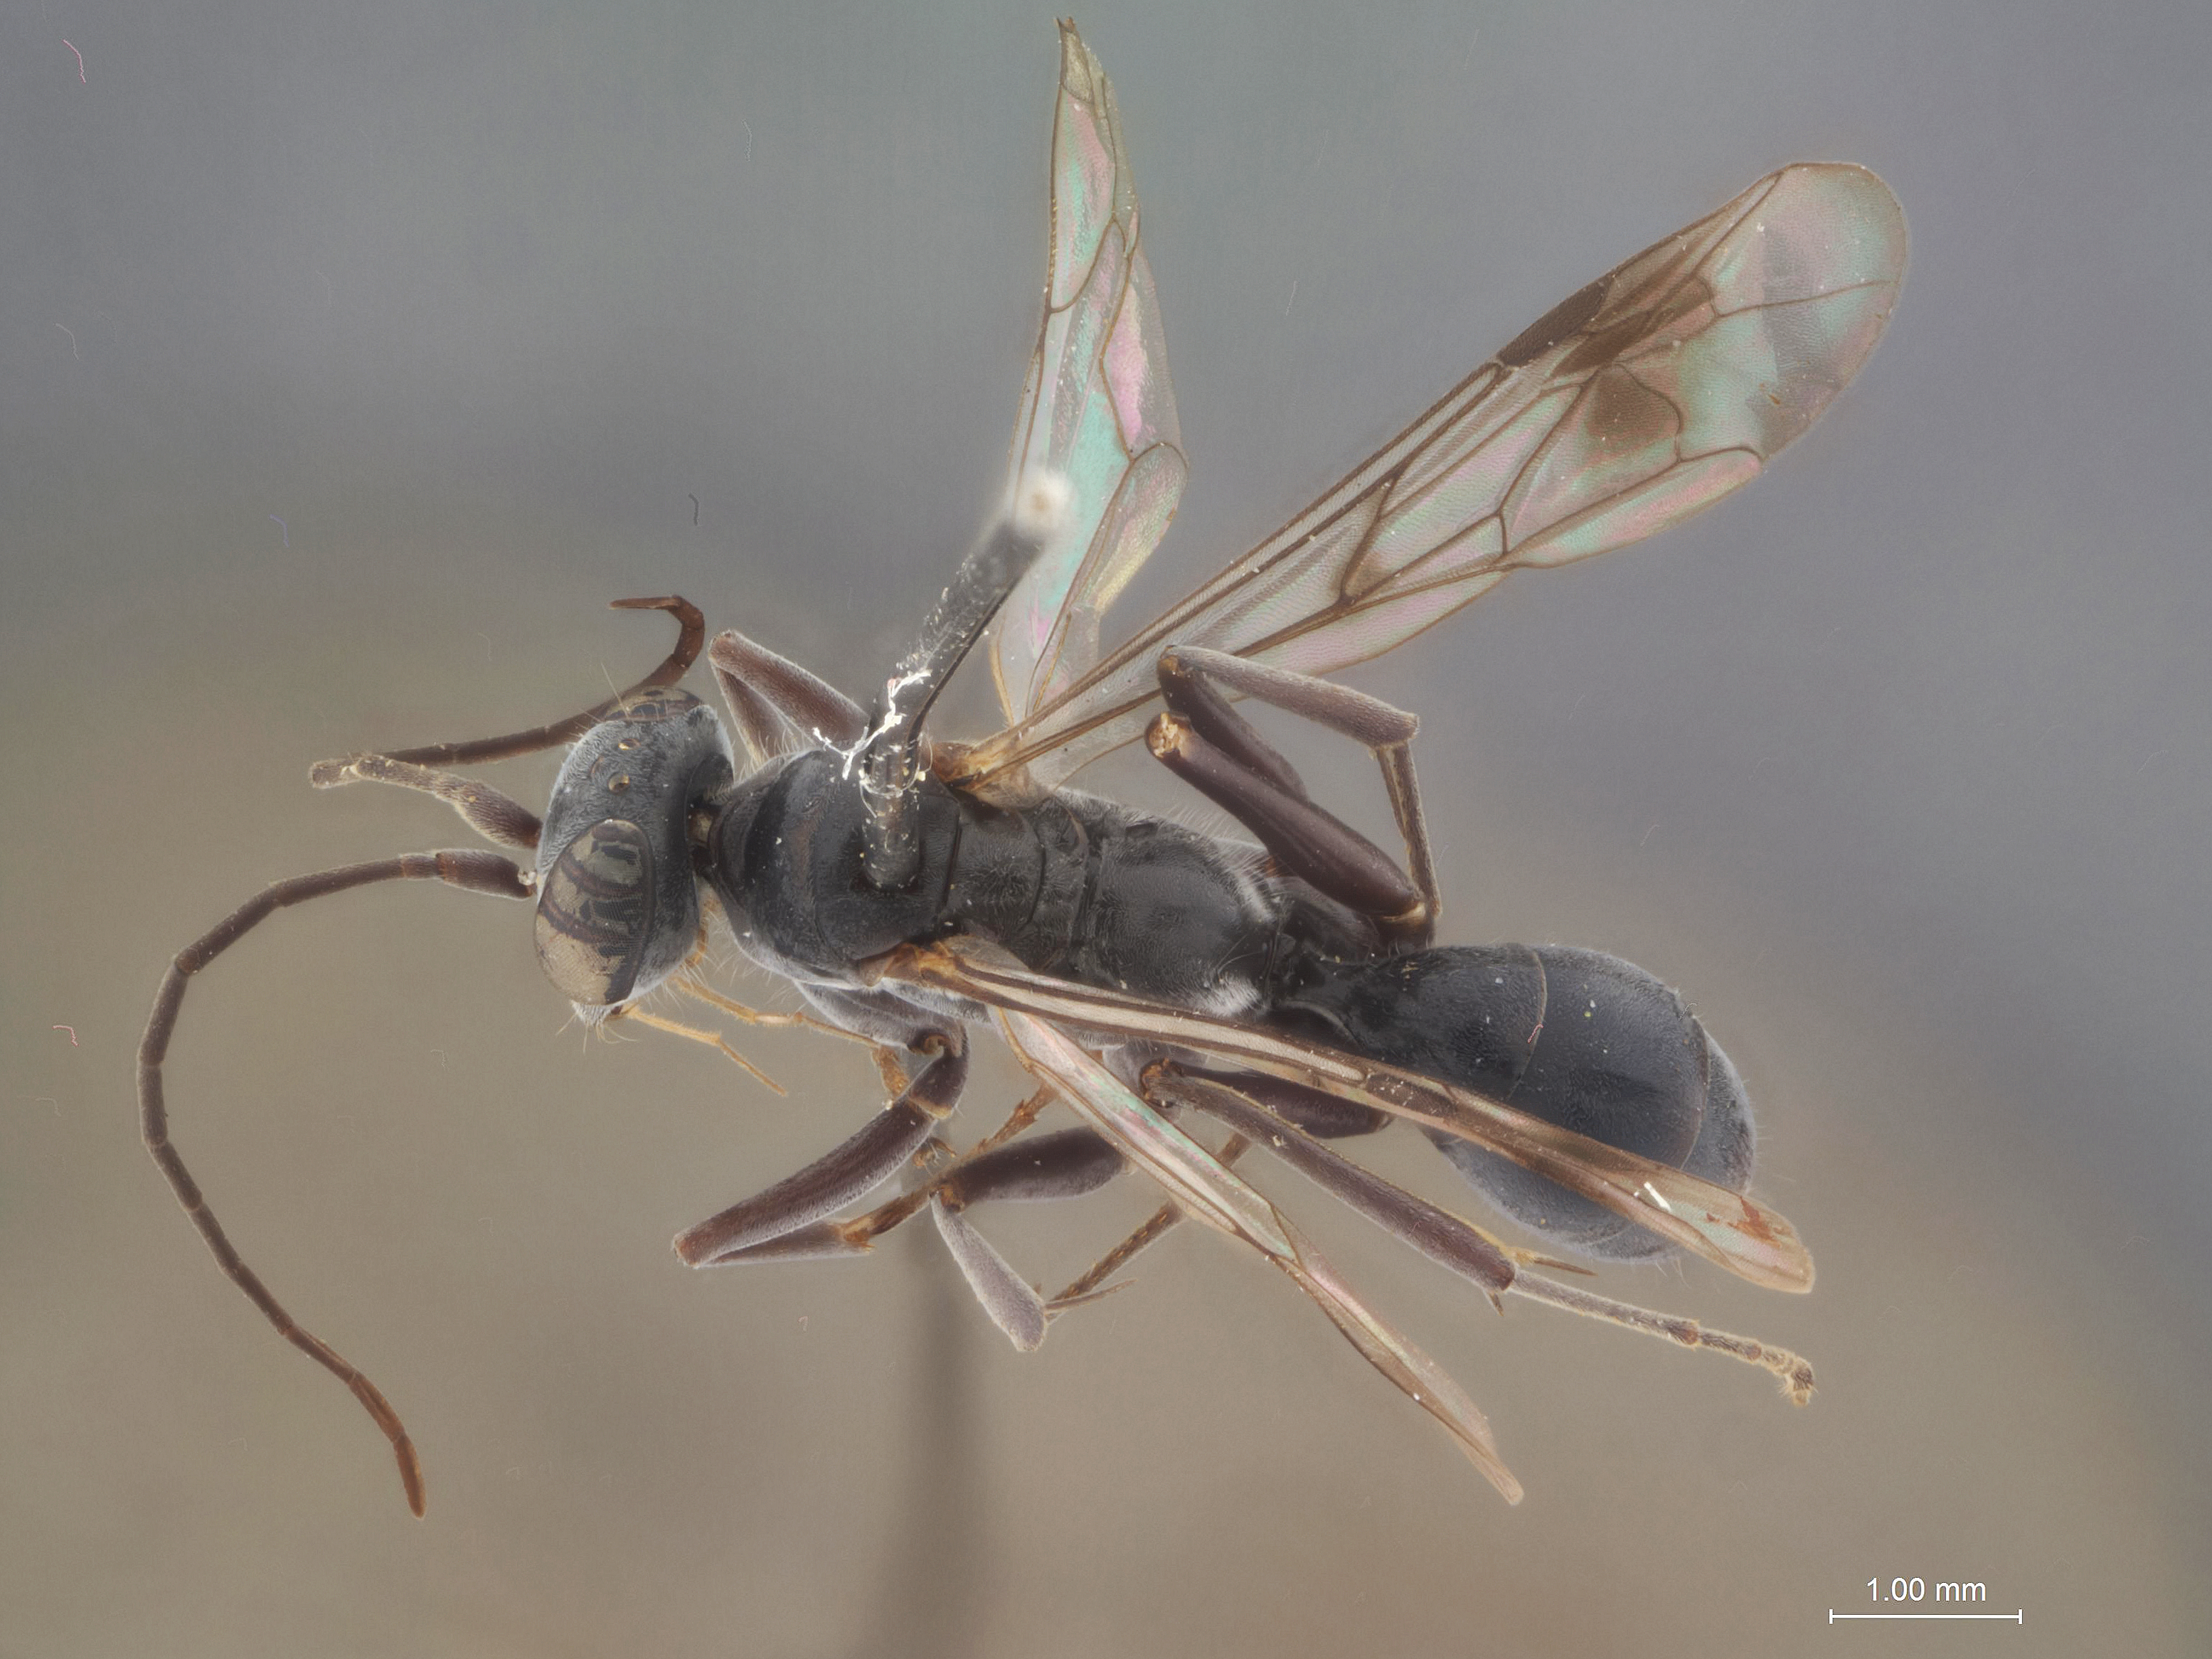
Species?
Dipogon pempuchianus
